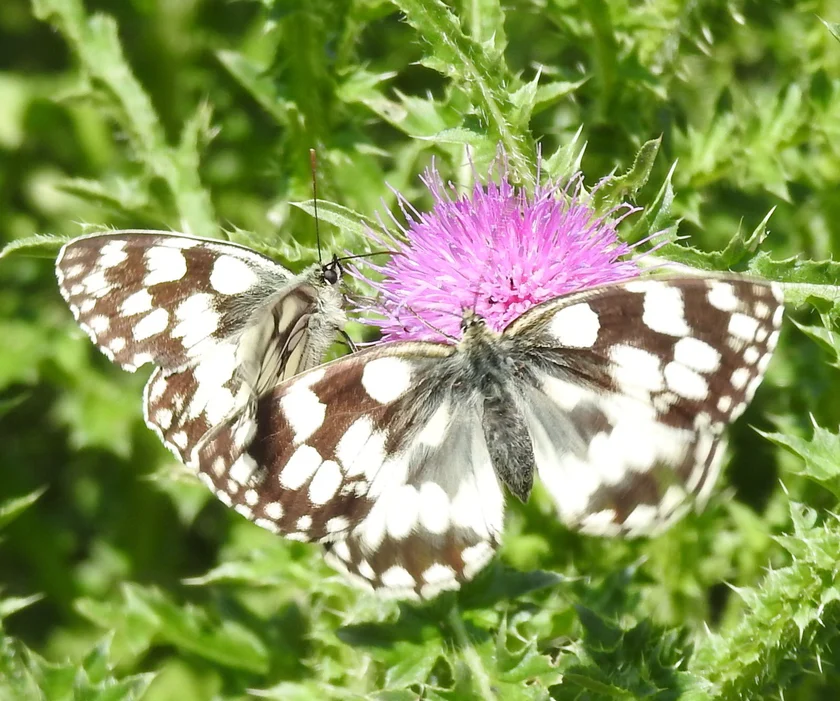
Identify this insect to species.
Melanargia galathea
